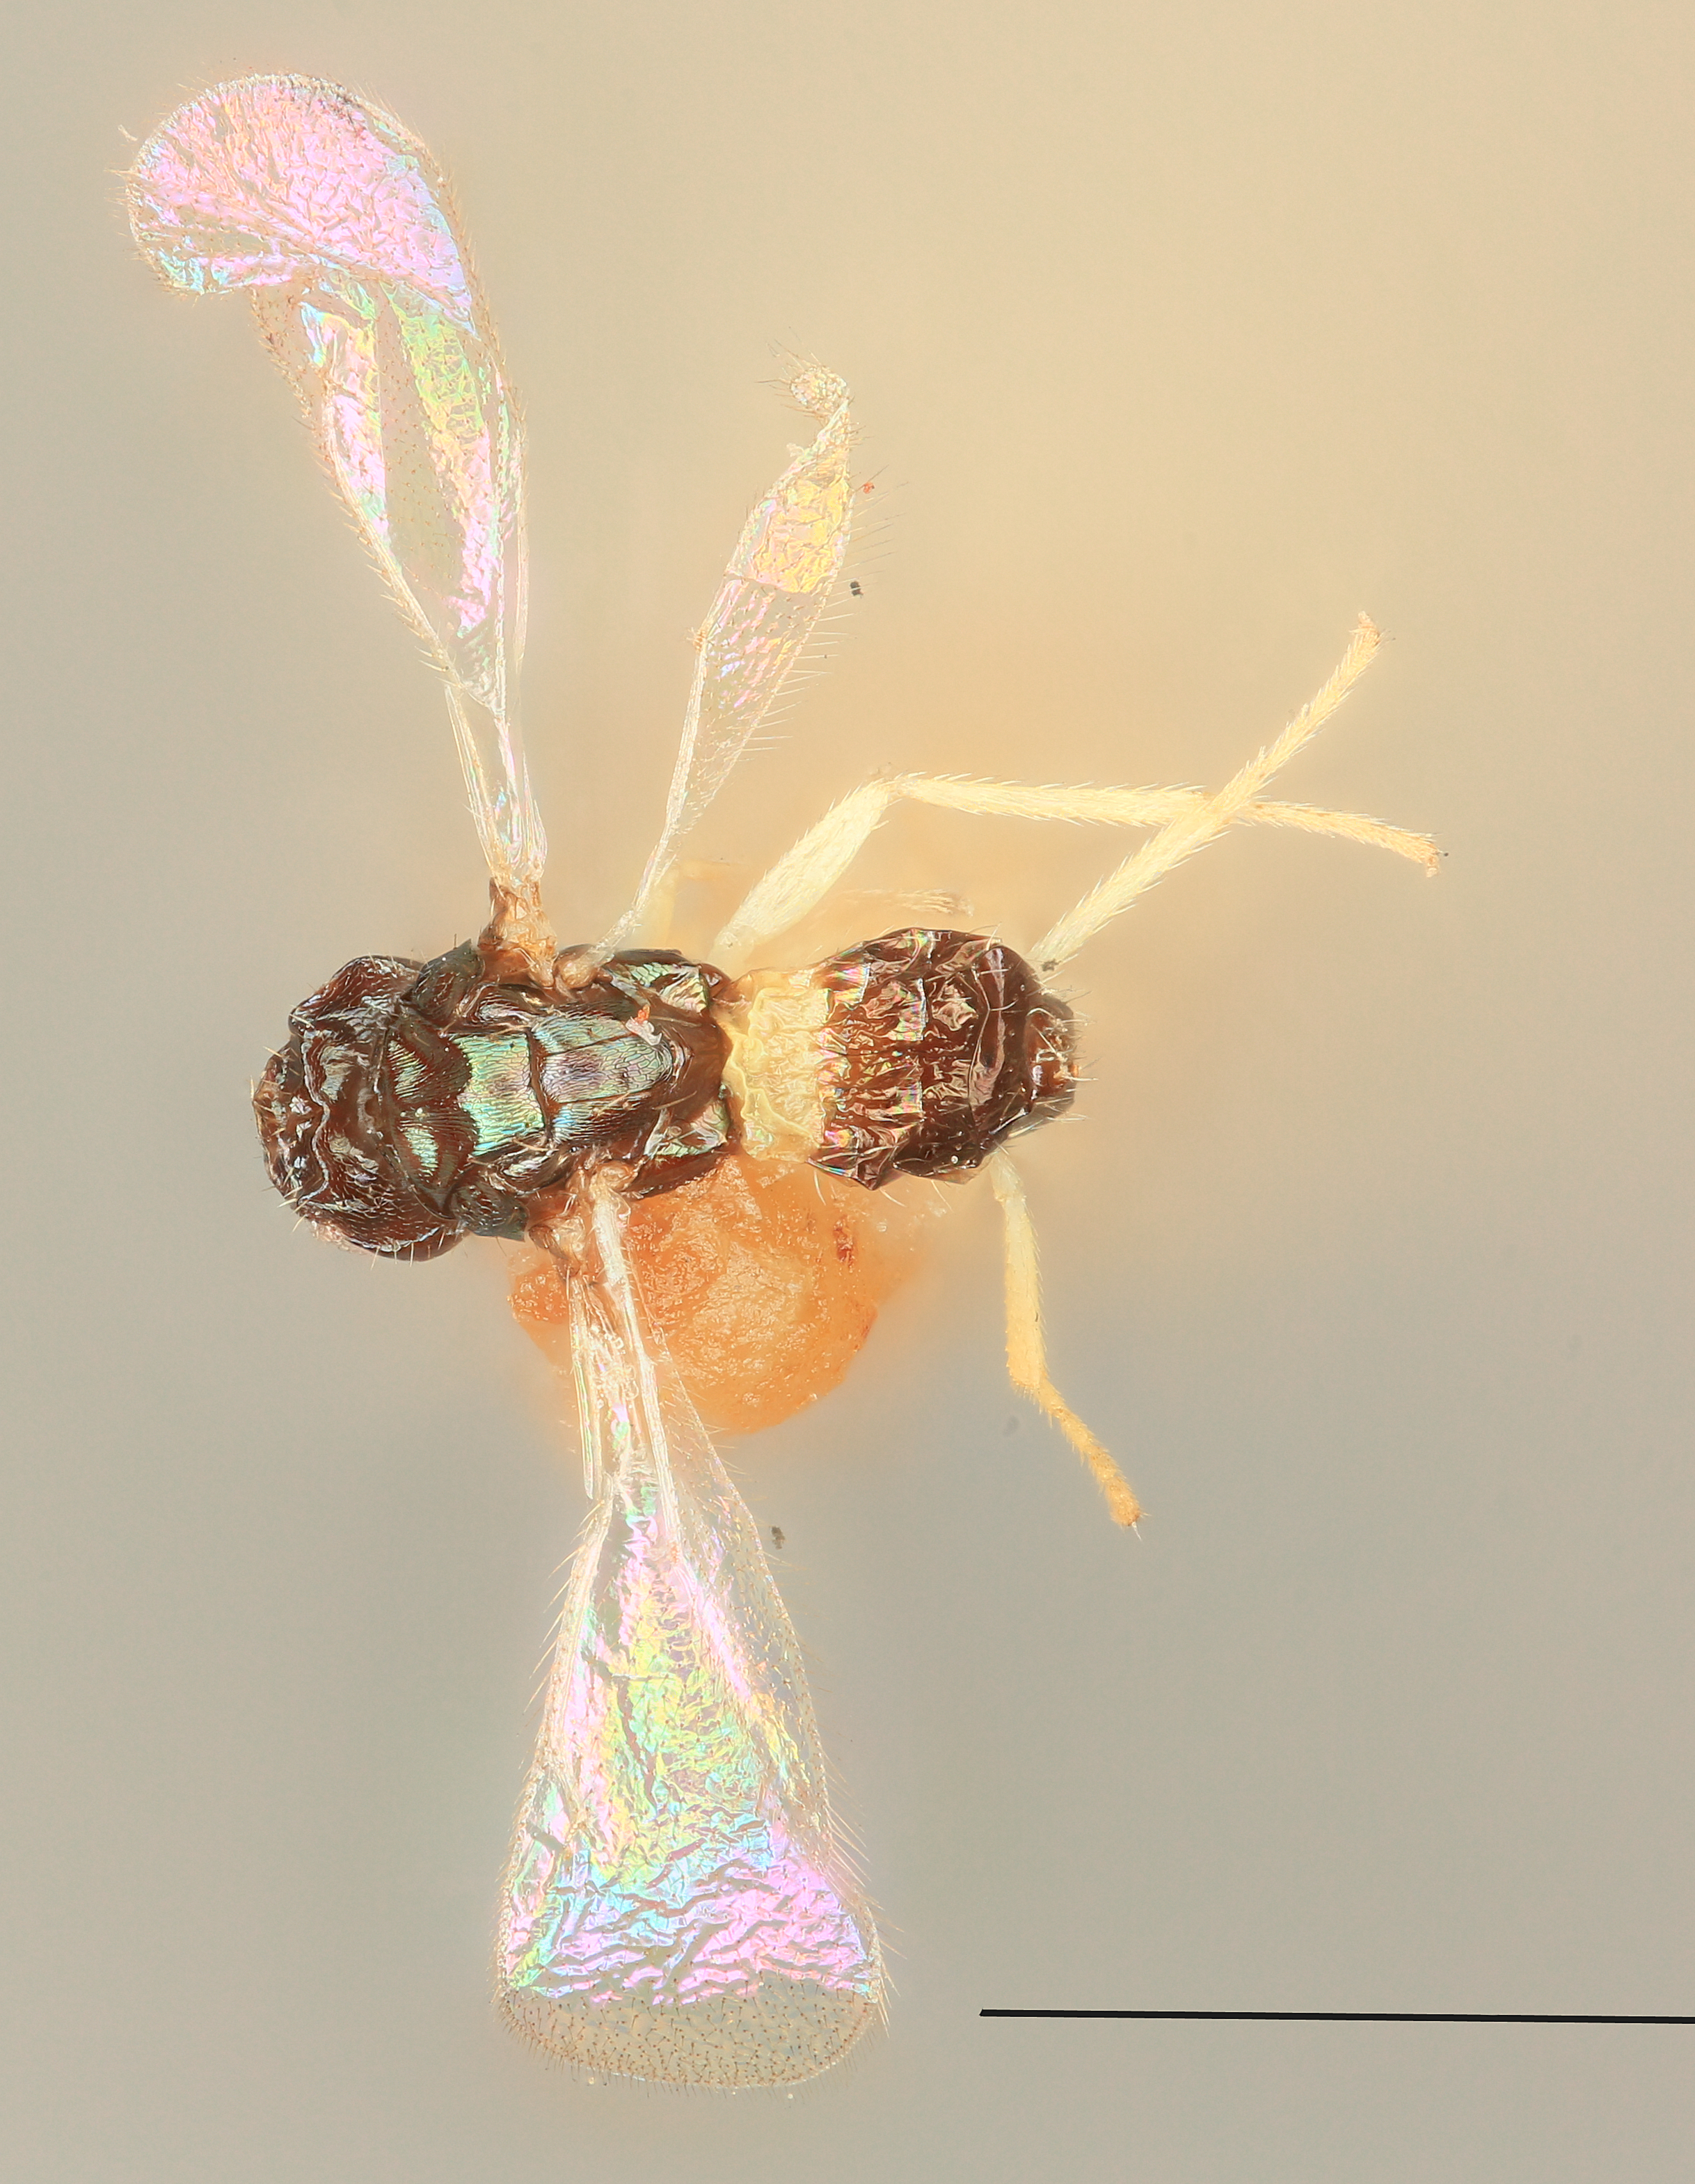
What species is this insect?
Tetrastichus pallidocinctus
